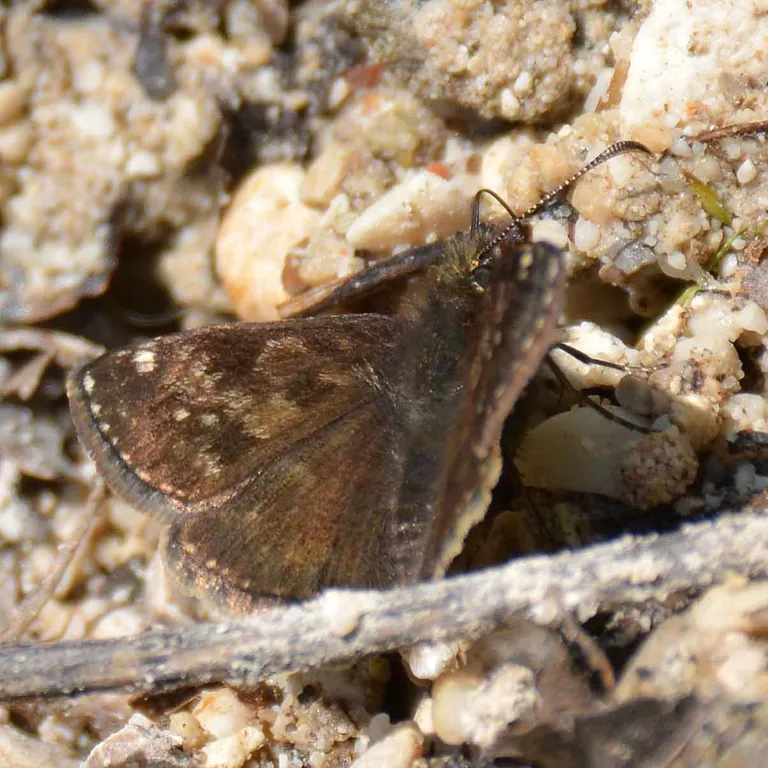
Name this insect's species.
Erynnis tages
